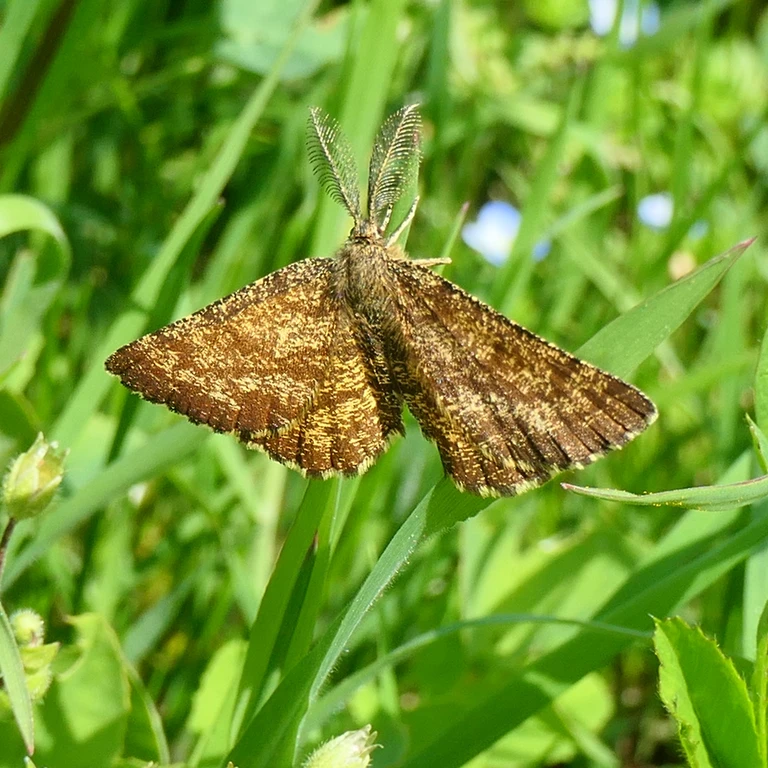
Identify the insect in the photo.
Ematurga atomaria
